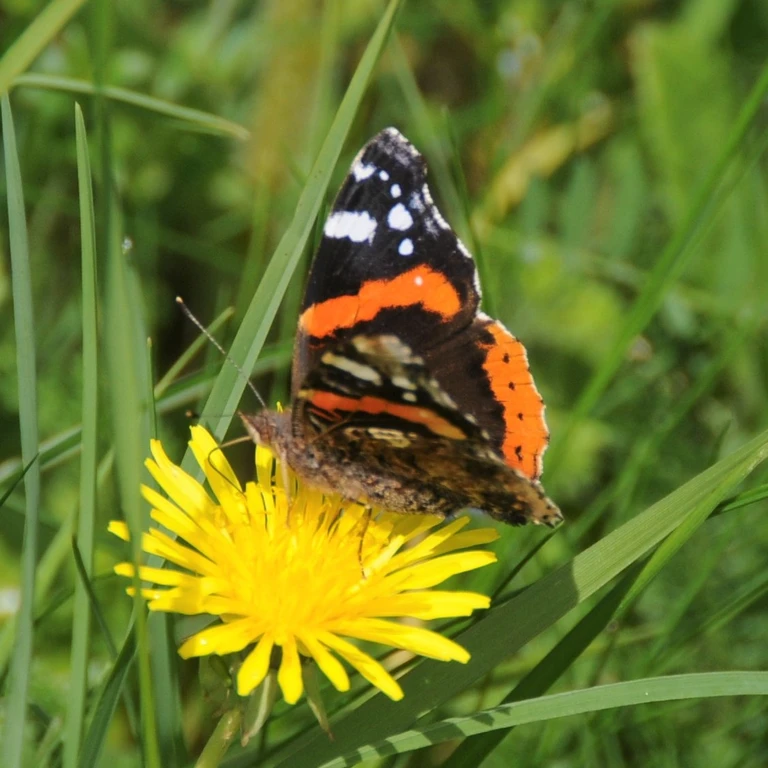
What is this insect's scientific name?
Vanessa atalanta
